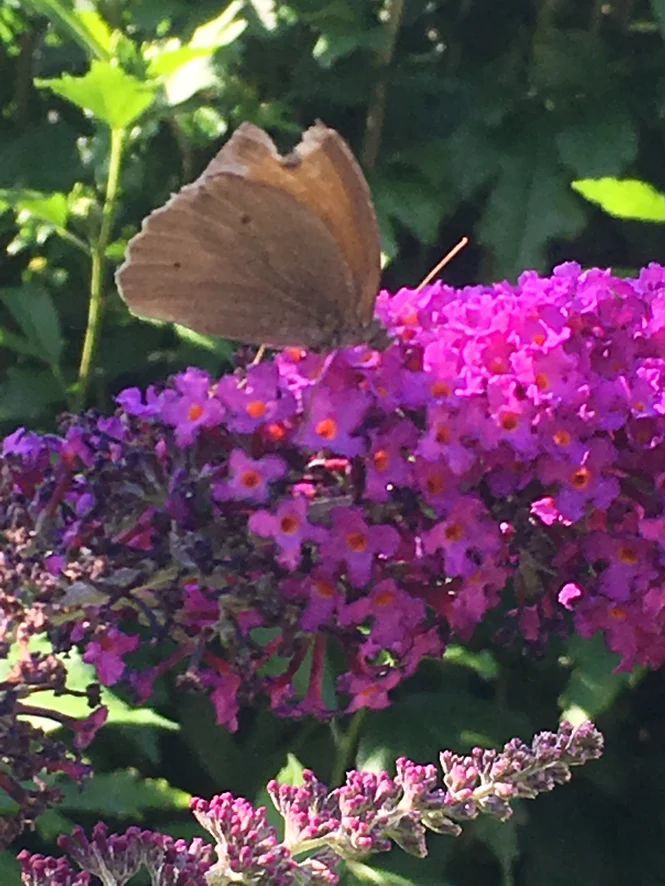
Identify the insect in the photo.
Maniola jurtina
